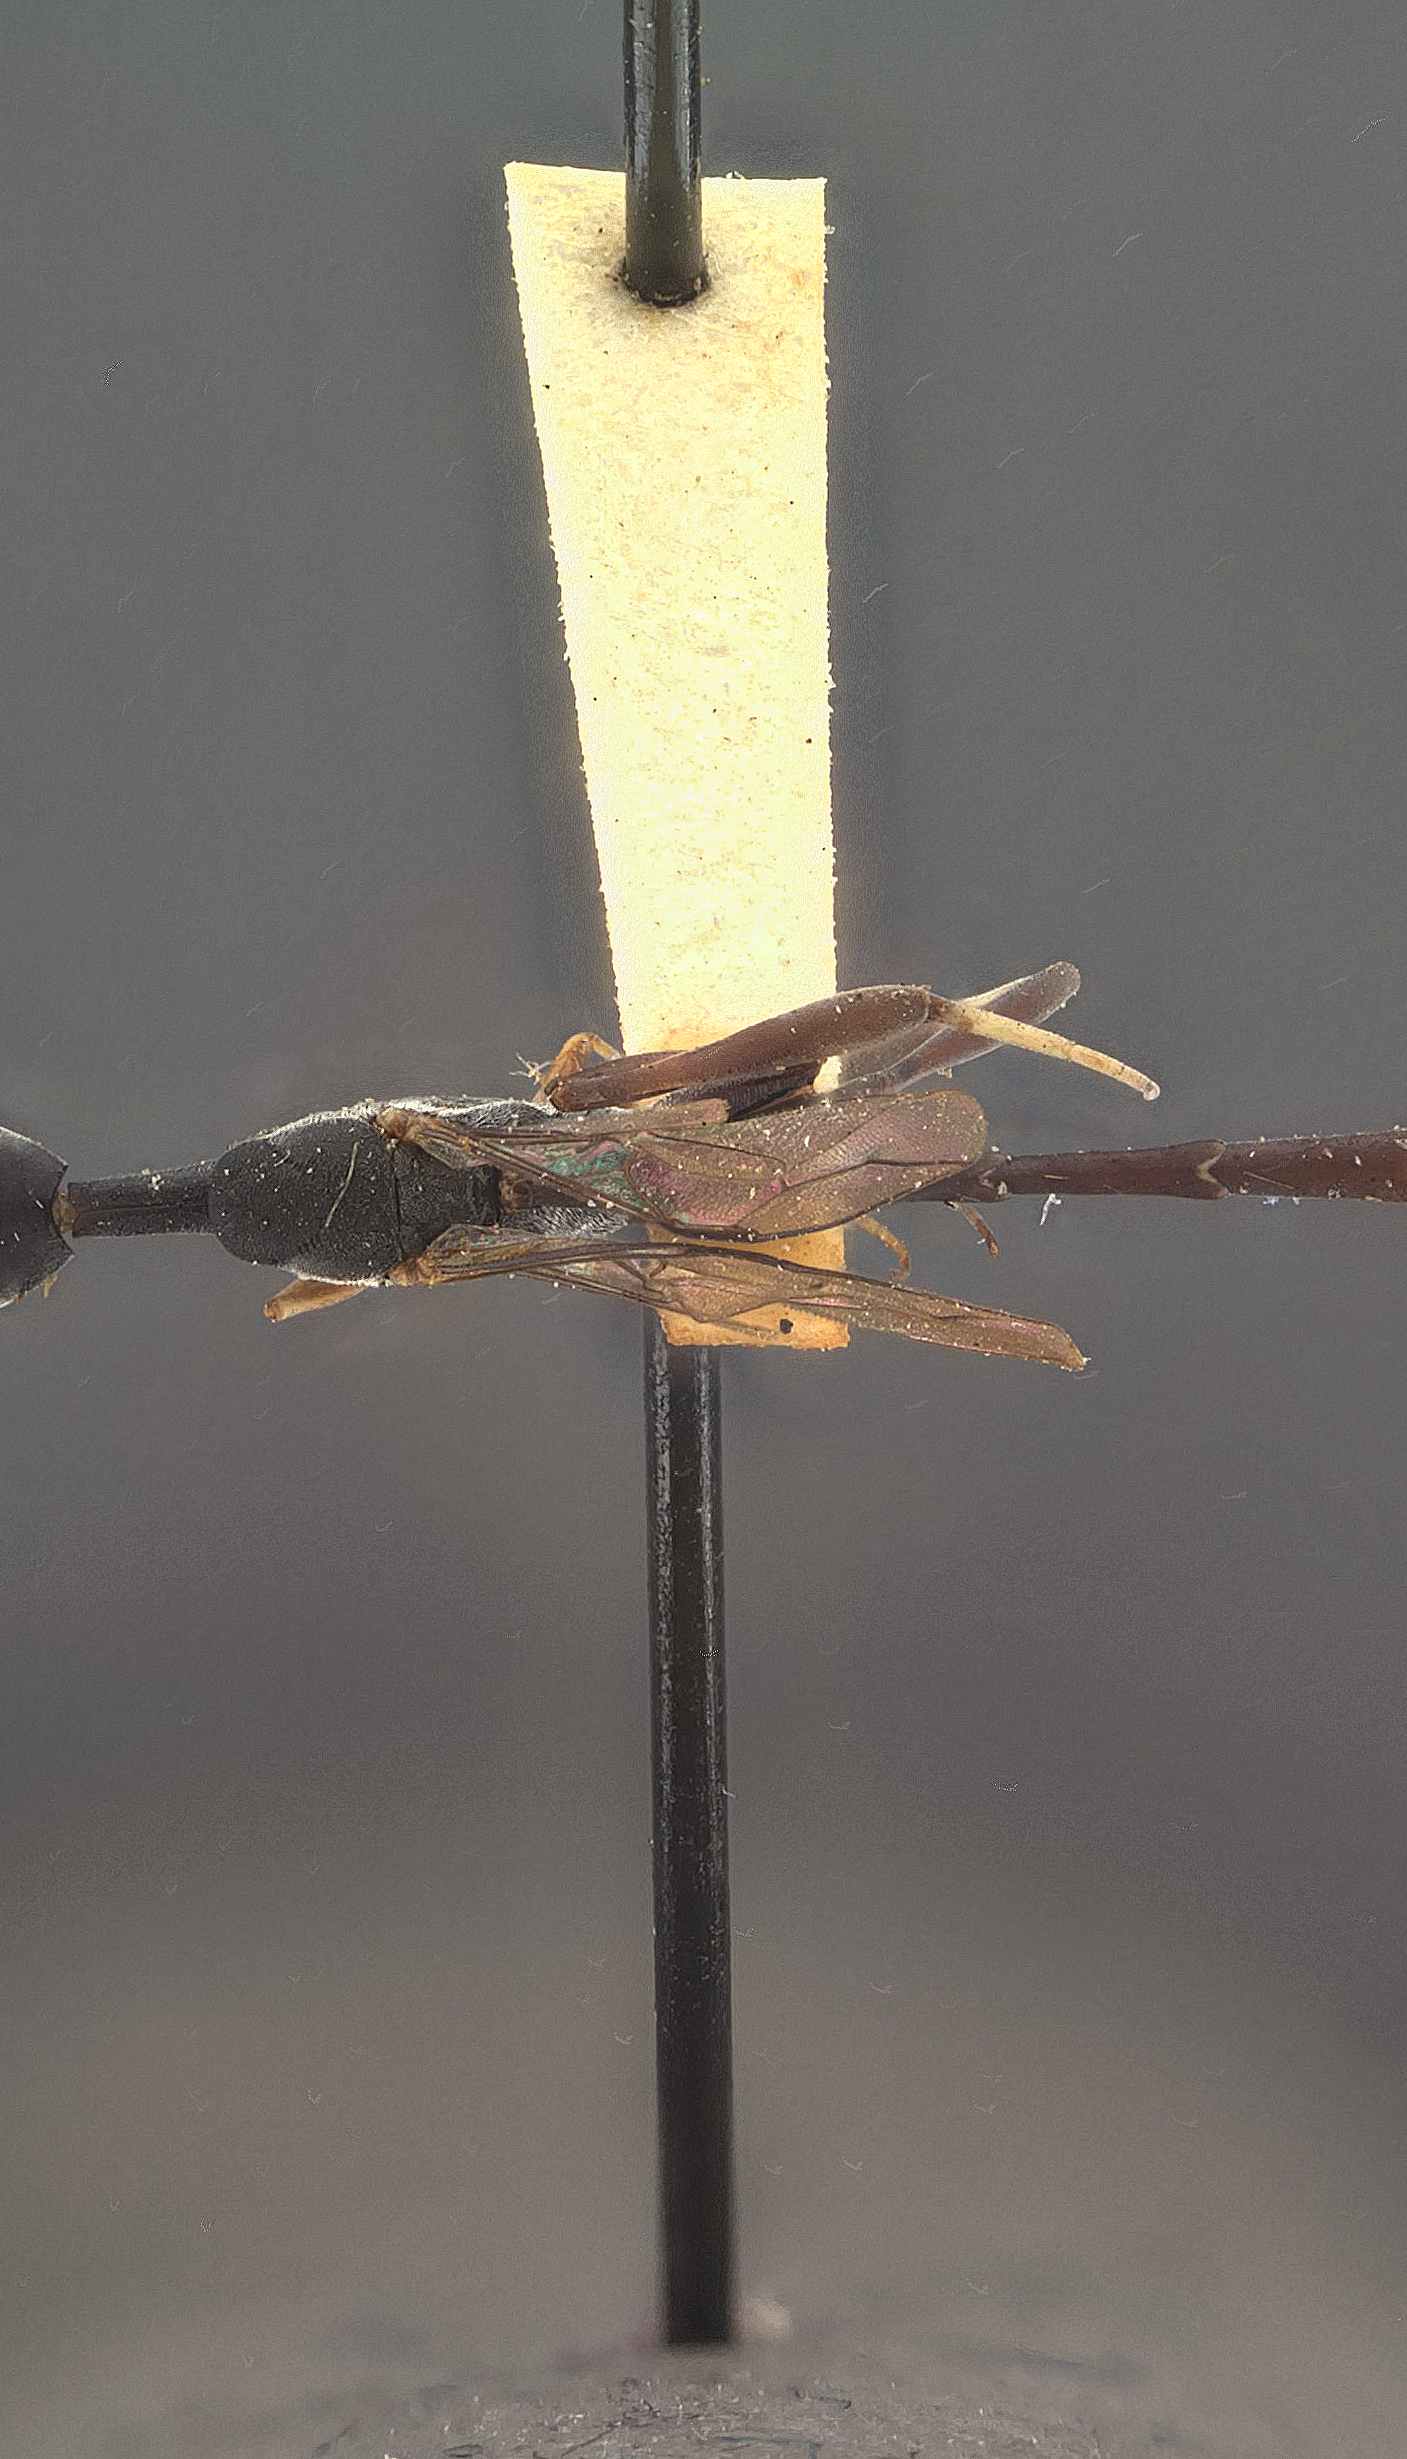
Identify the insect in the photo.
Gasteruption tardivum
